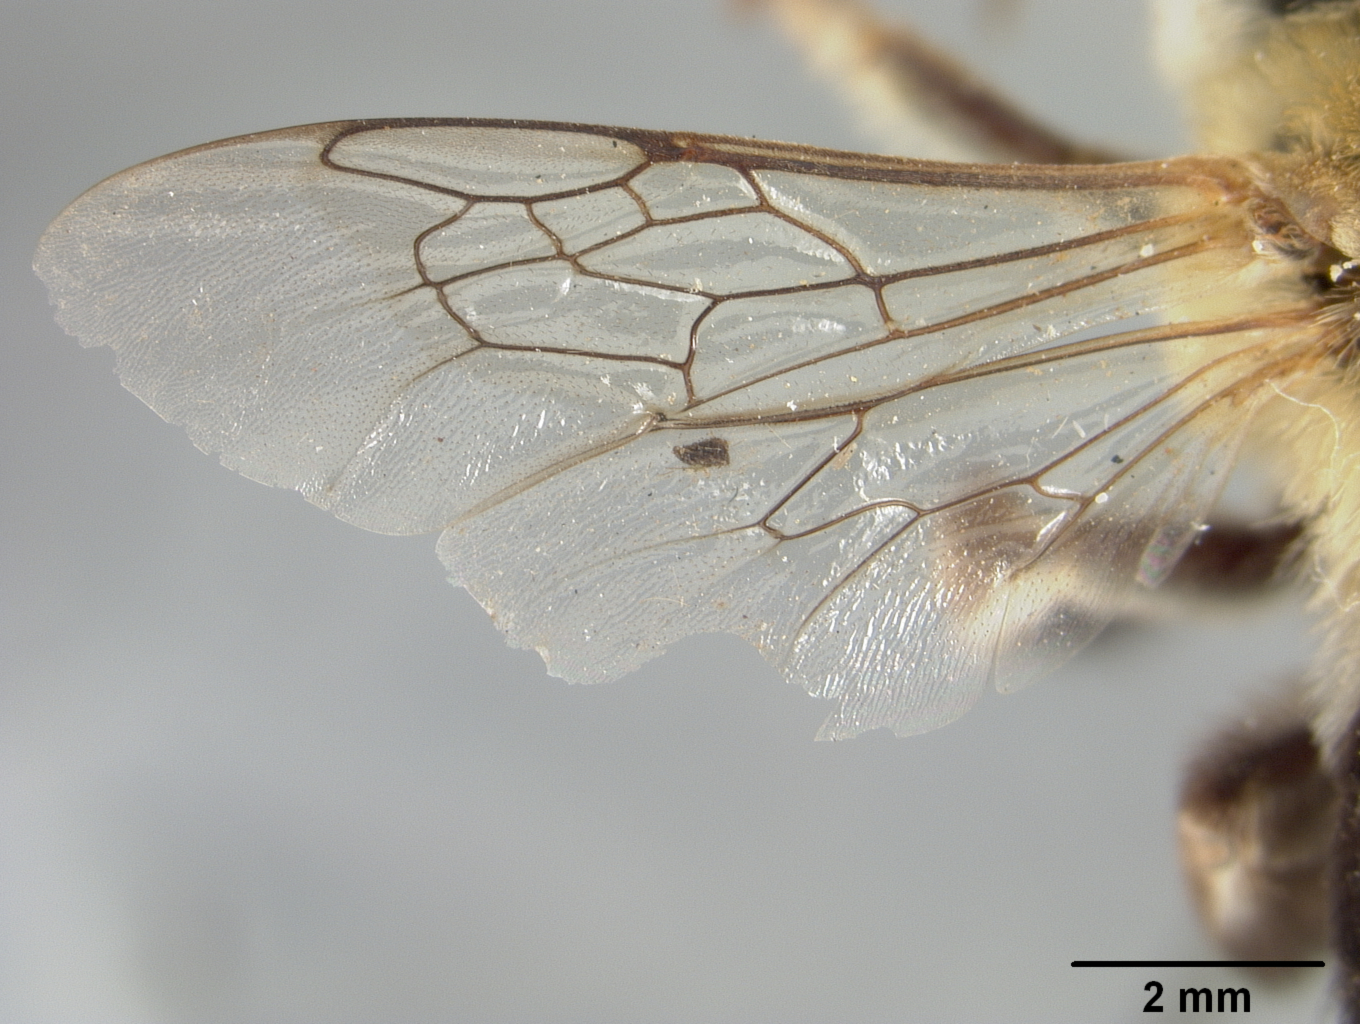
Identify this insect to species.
Svastra leucostoma
